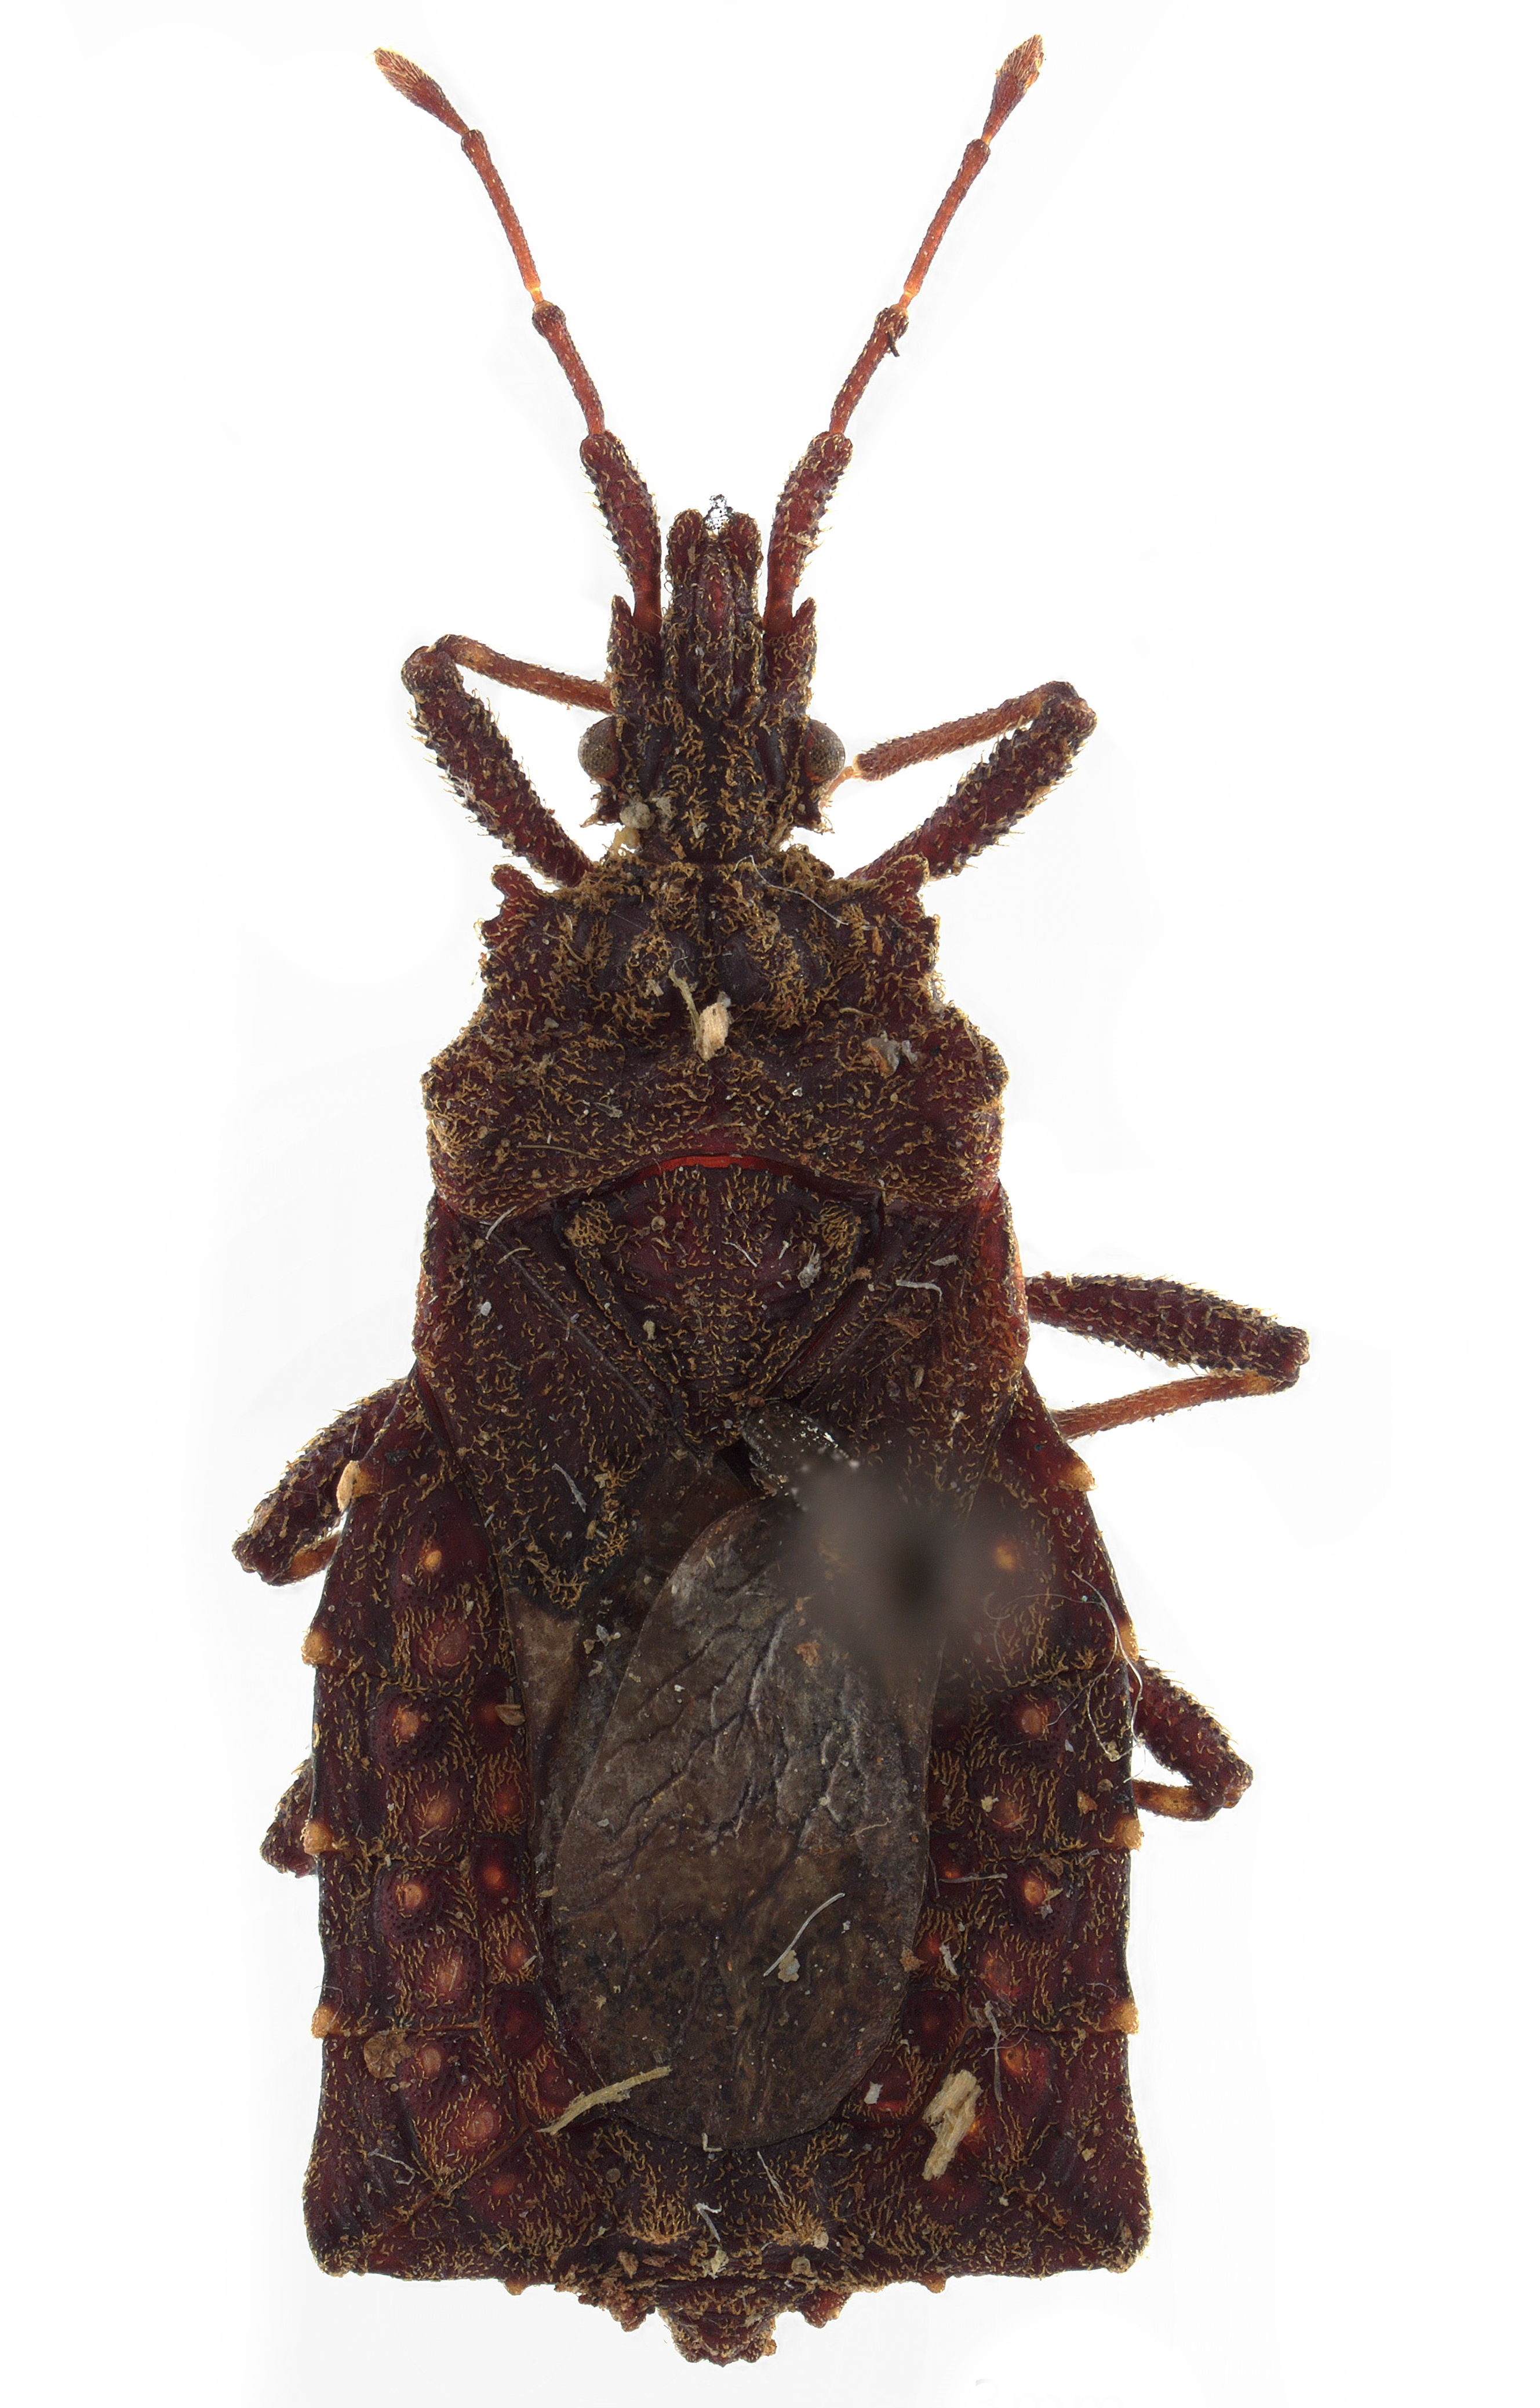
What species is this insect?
Cyniphus concinnus
